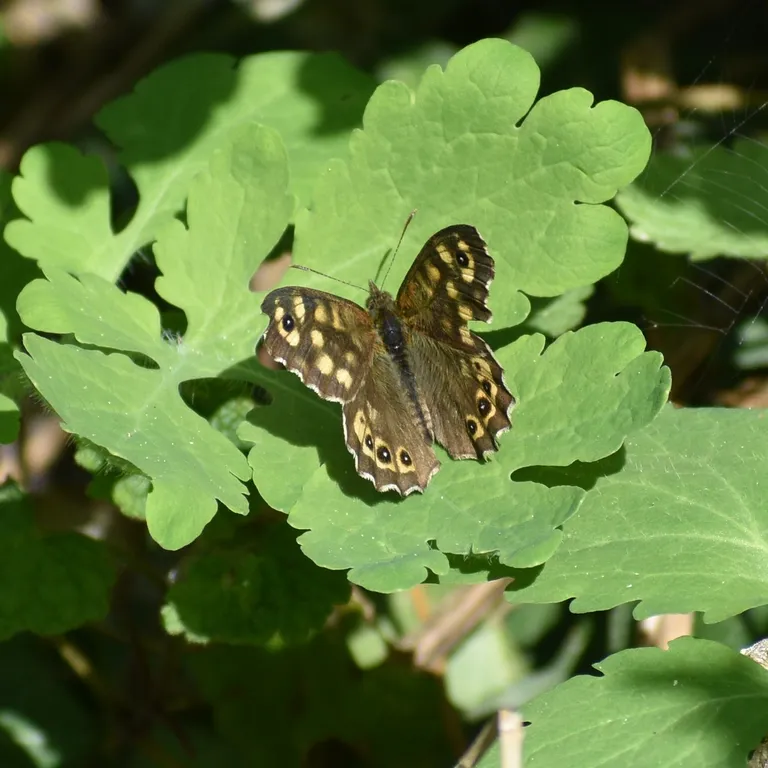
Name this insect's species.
Pararge aegeria
